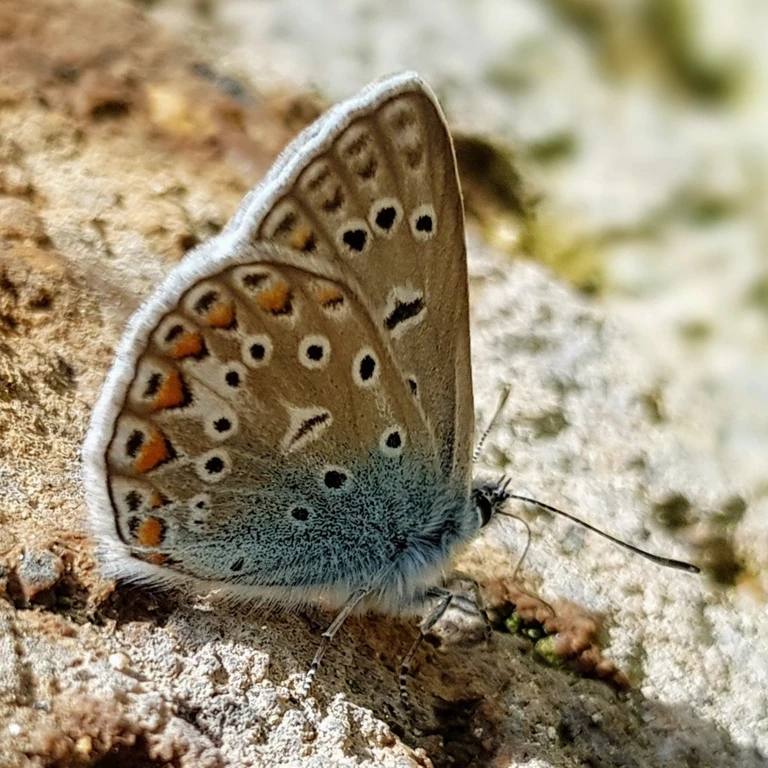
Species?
Polyommatus icarus
